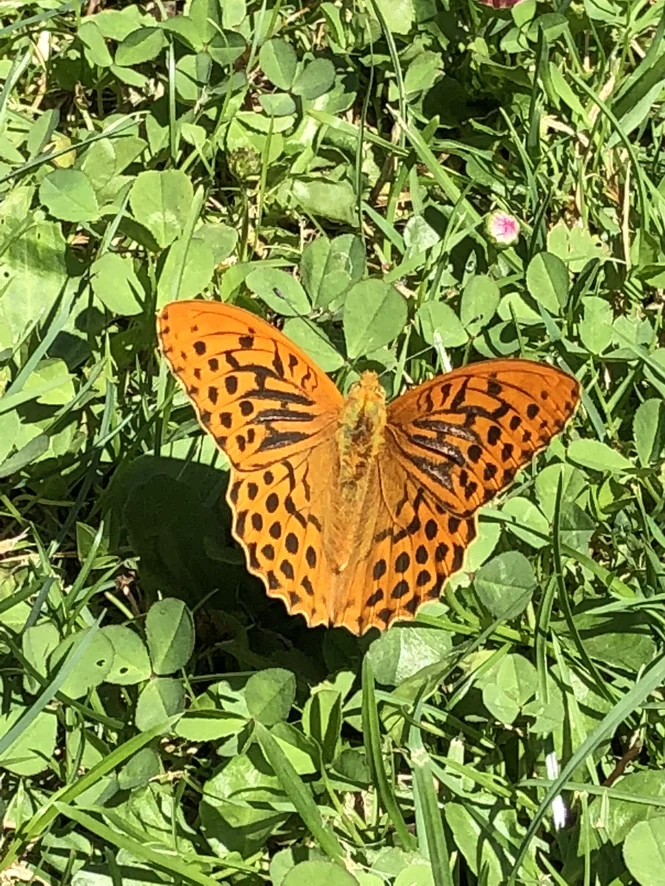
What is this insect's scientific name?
Argynnis paphia
